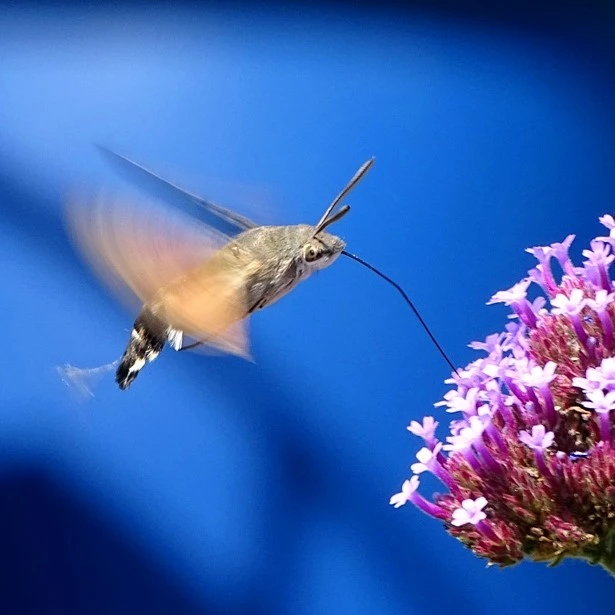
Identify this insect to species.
Macroglossum stellatarum
